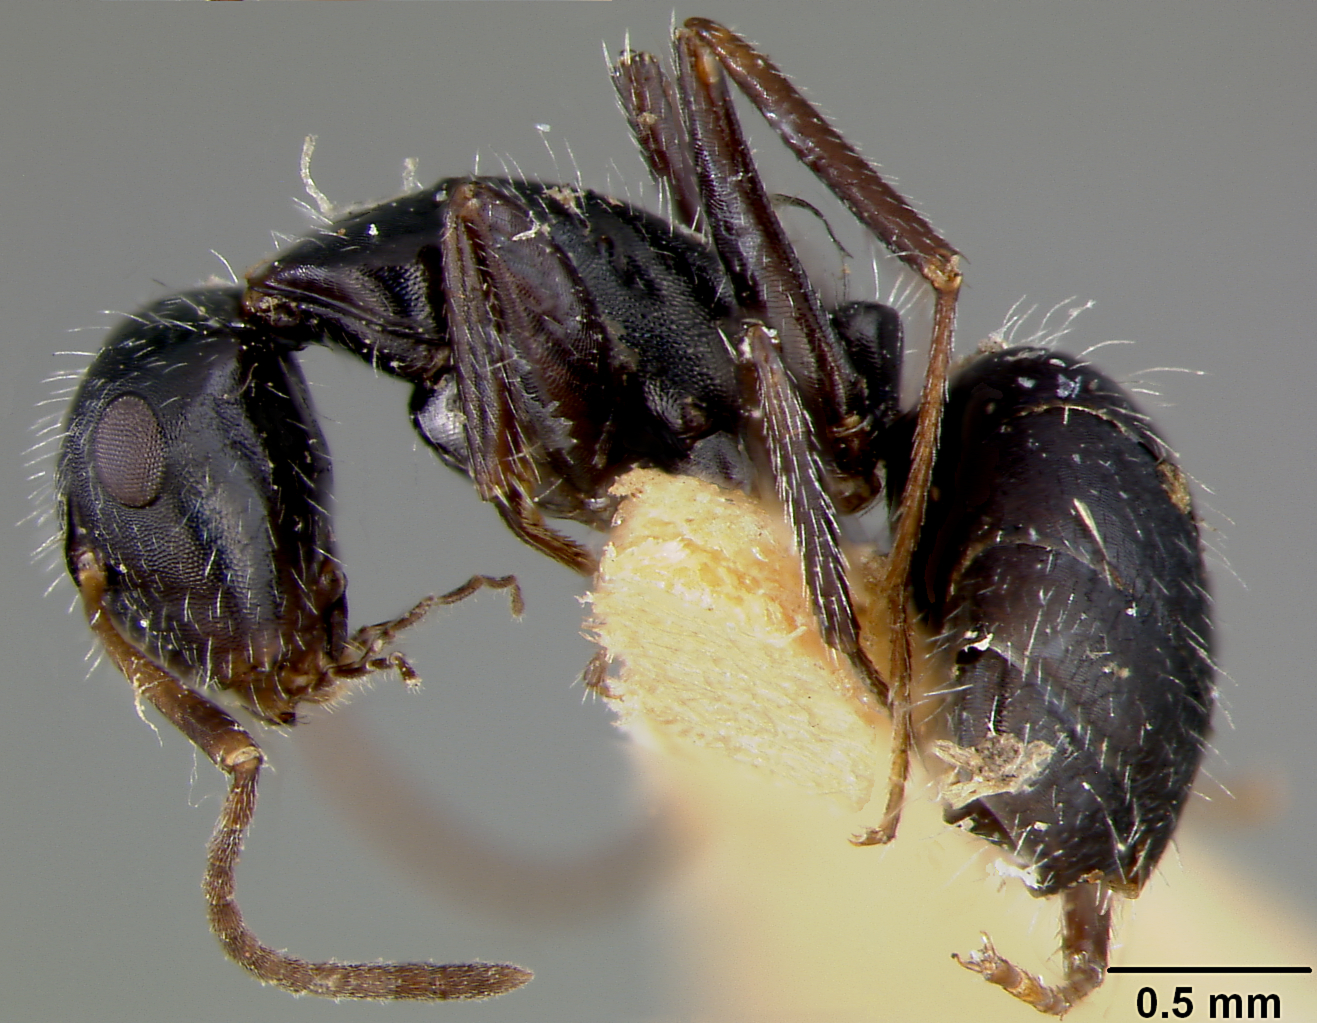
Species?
Camponotus phytophilus
